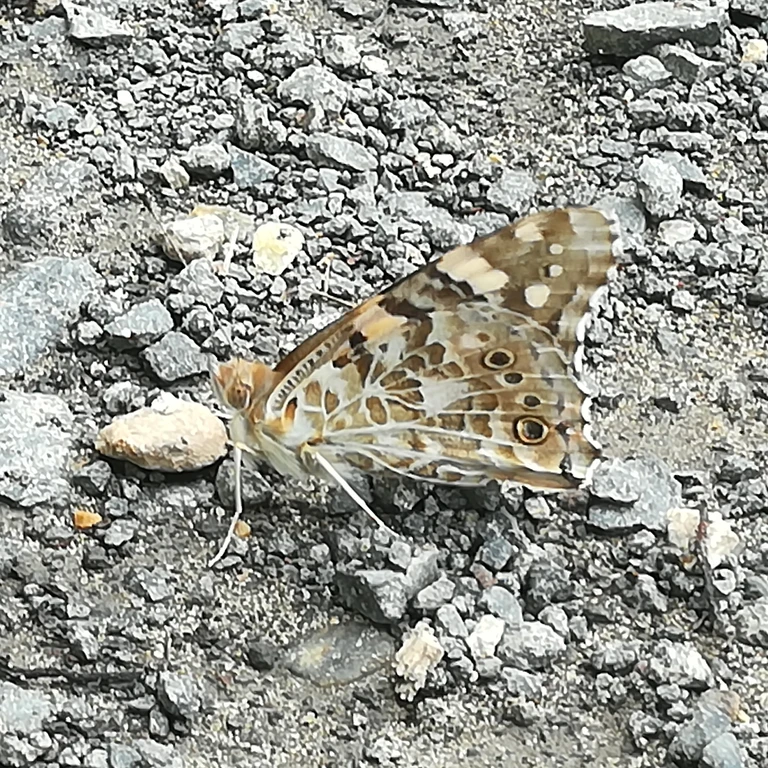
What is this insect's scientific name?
Vanessa cardui
